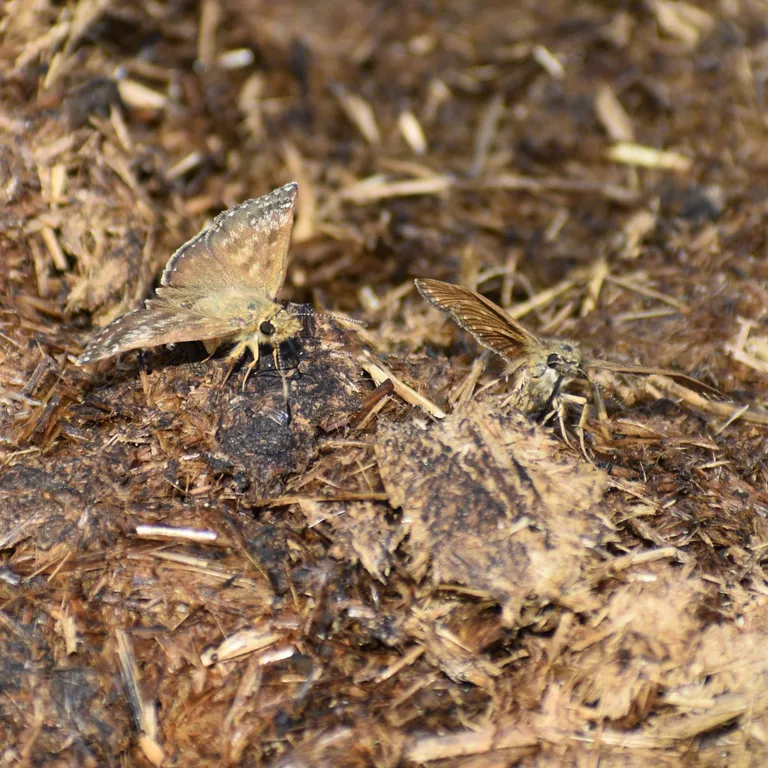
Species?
Erynnis tages
